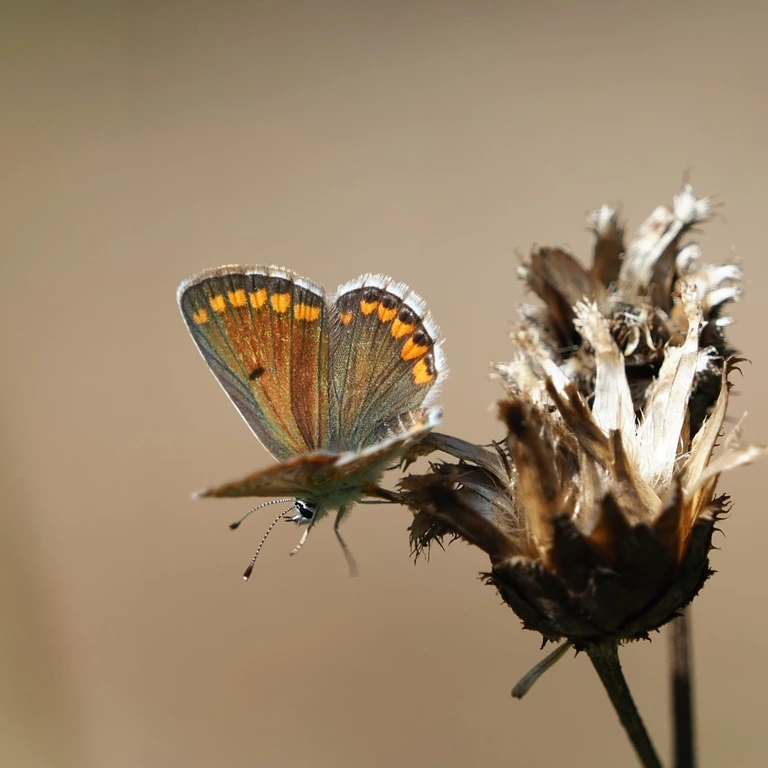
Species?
Aricia agestis/artaxerxes
